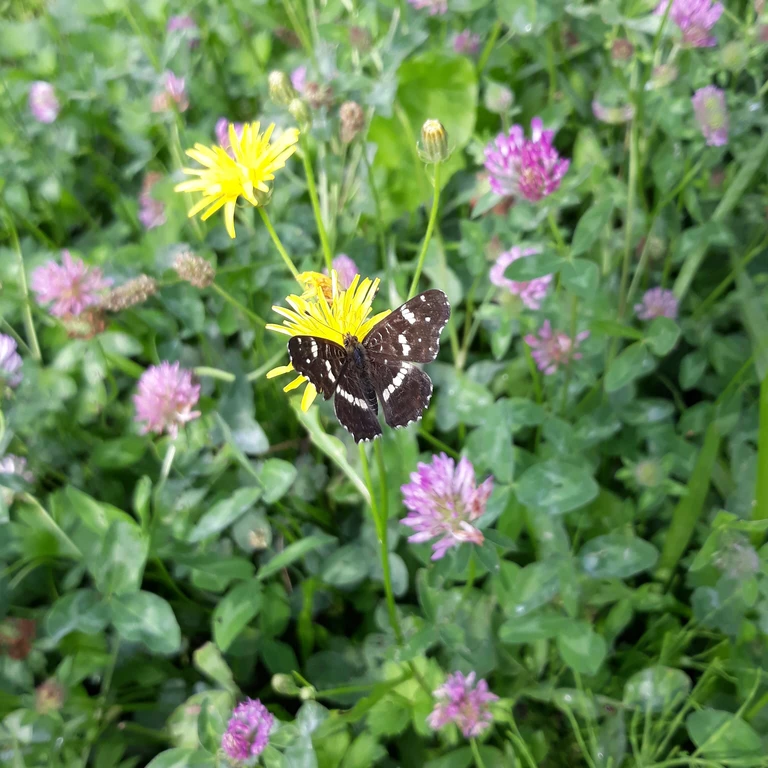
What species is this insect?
Araschnia levana
